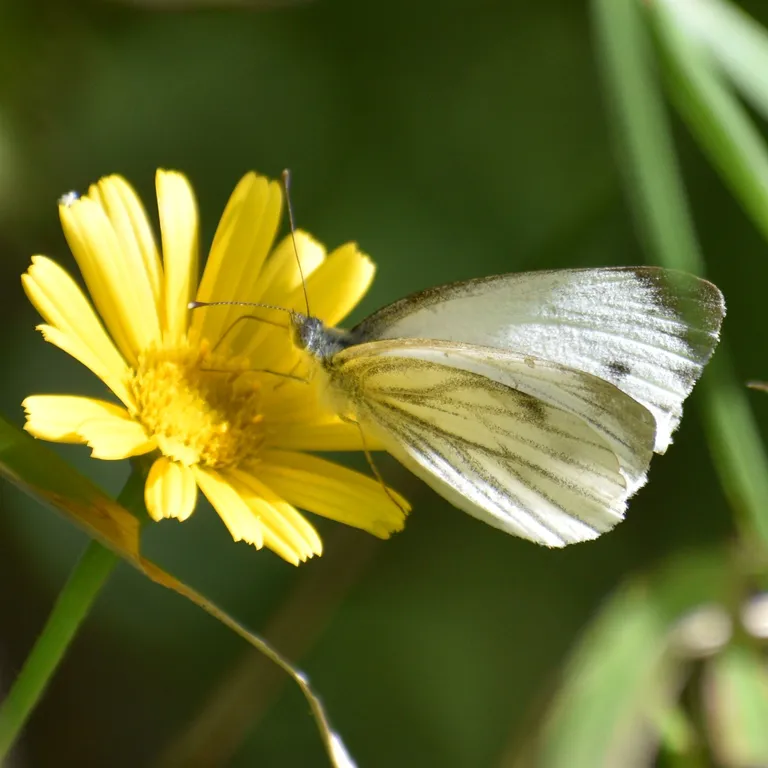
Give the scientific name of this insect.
Pieris napi
